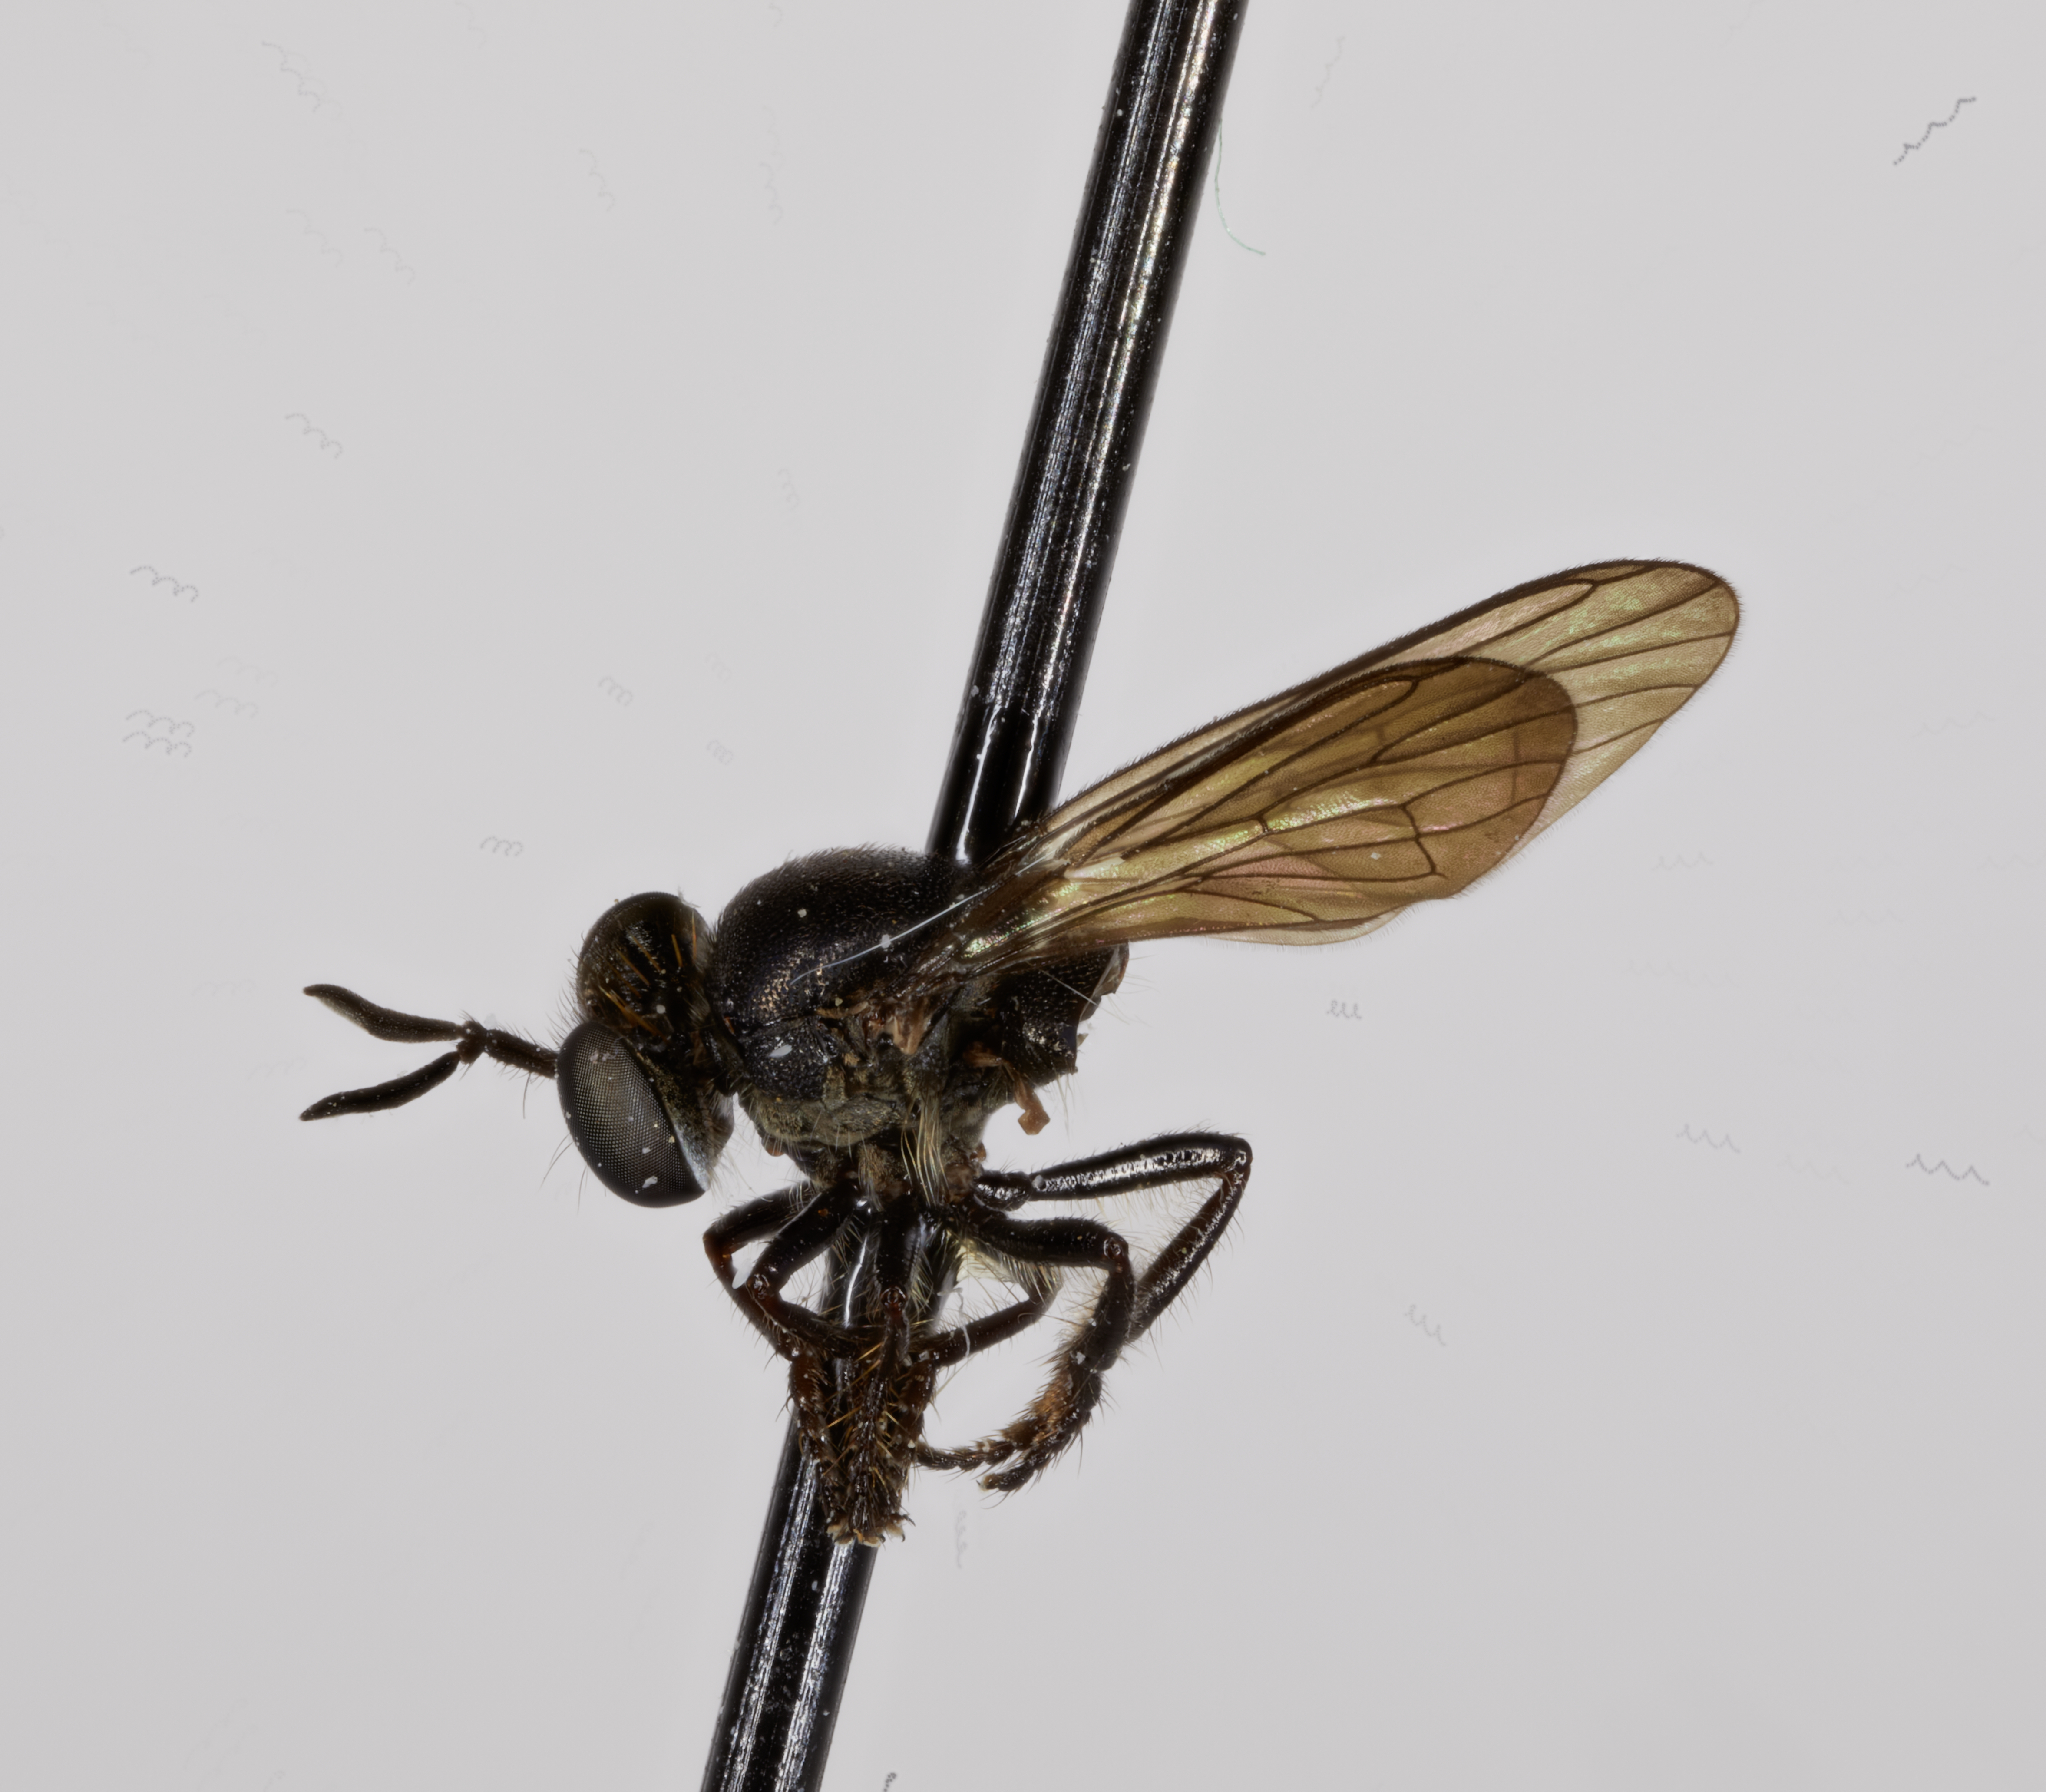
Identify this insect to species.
Cerotainia melanosoma
